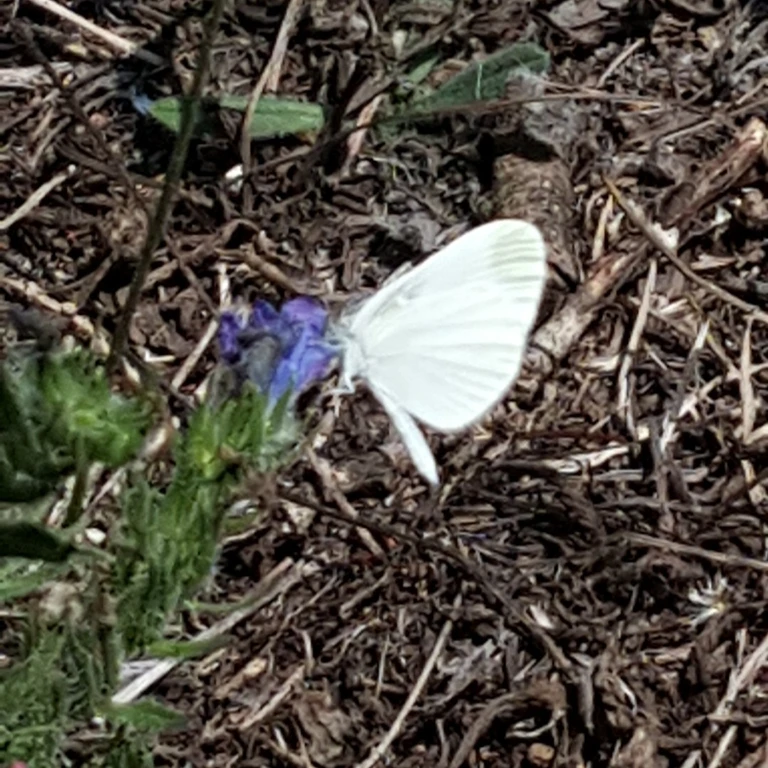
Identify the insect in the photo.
Leptidea sinapis/juvernica
